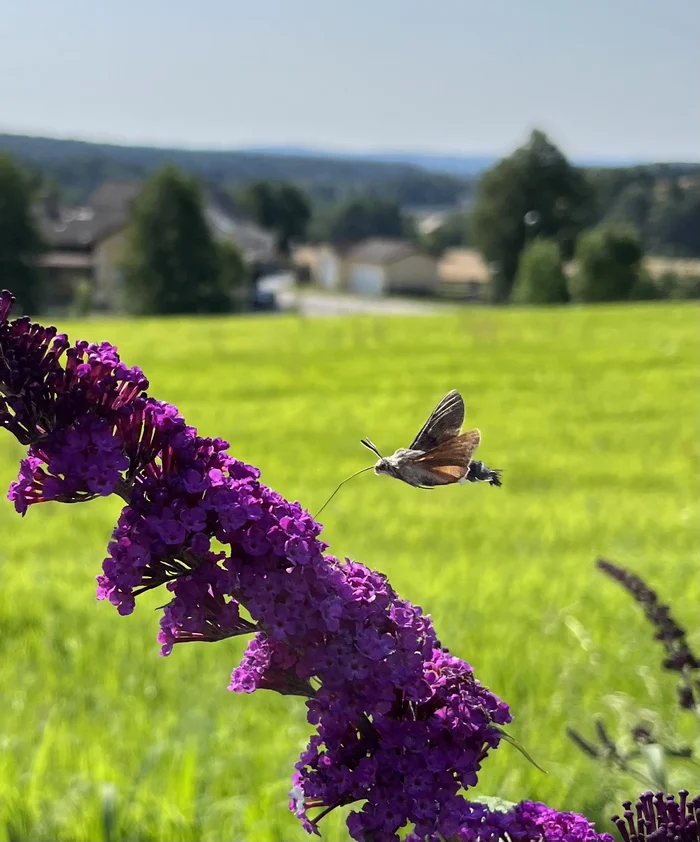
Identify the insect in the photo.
Macroglossum stellatarum
